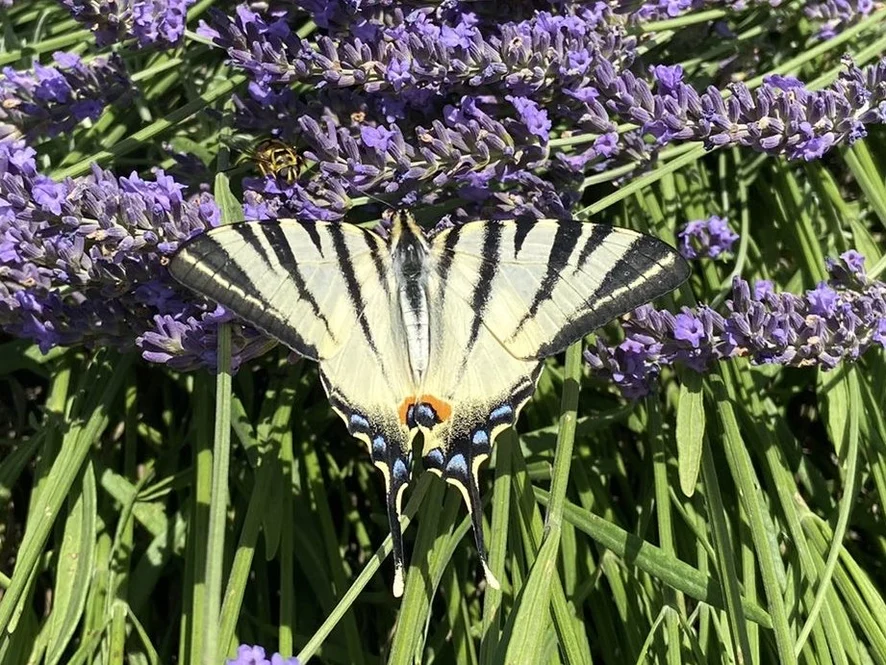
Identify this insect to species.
Iphiclides podalirius
